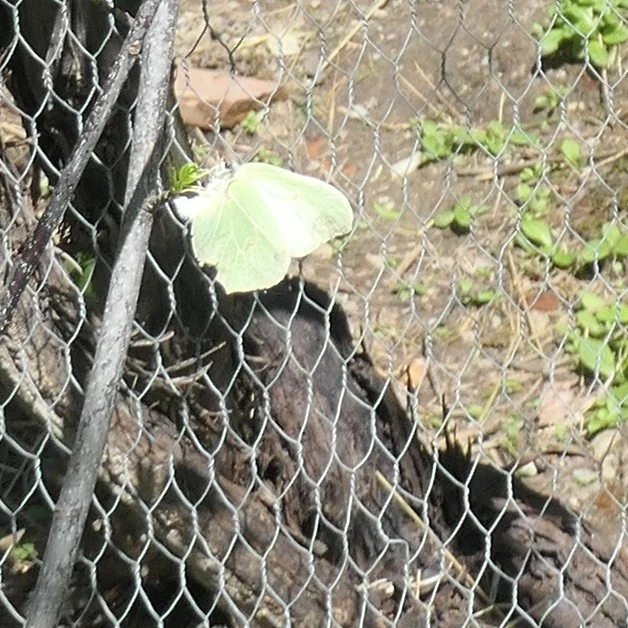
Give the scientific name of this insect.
Gonepteryx rhamni
